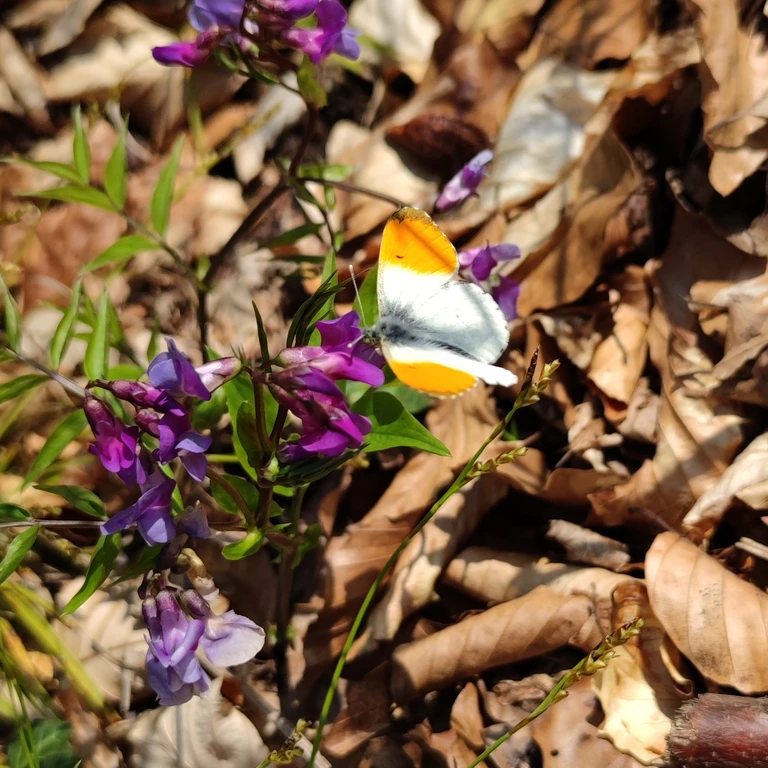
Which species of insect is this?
Anthocharis cardamines
